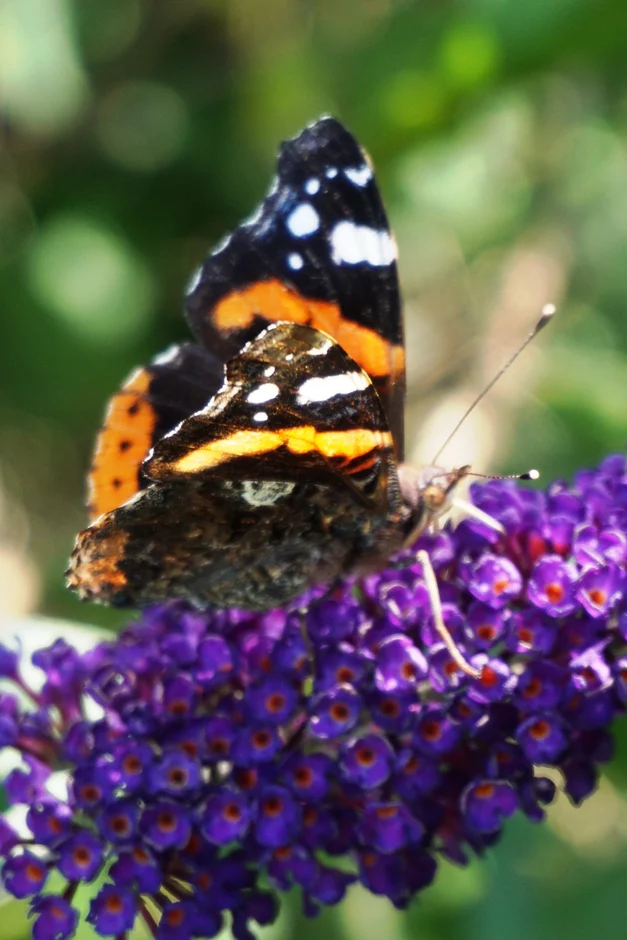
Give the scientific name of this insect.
Vanessa atalanta
